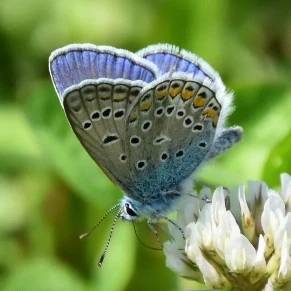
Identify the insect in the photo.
Polyommatus icarus
